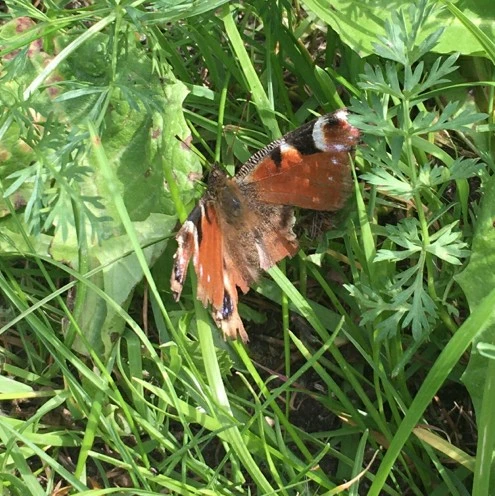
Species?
Aglais io
